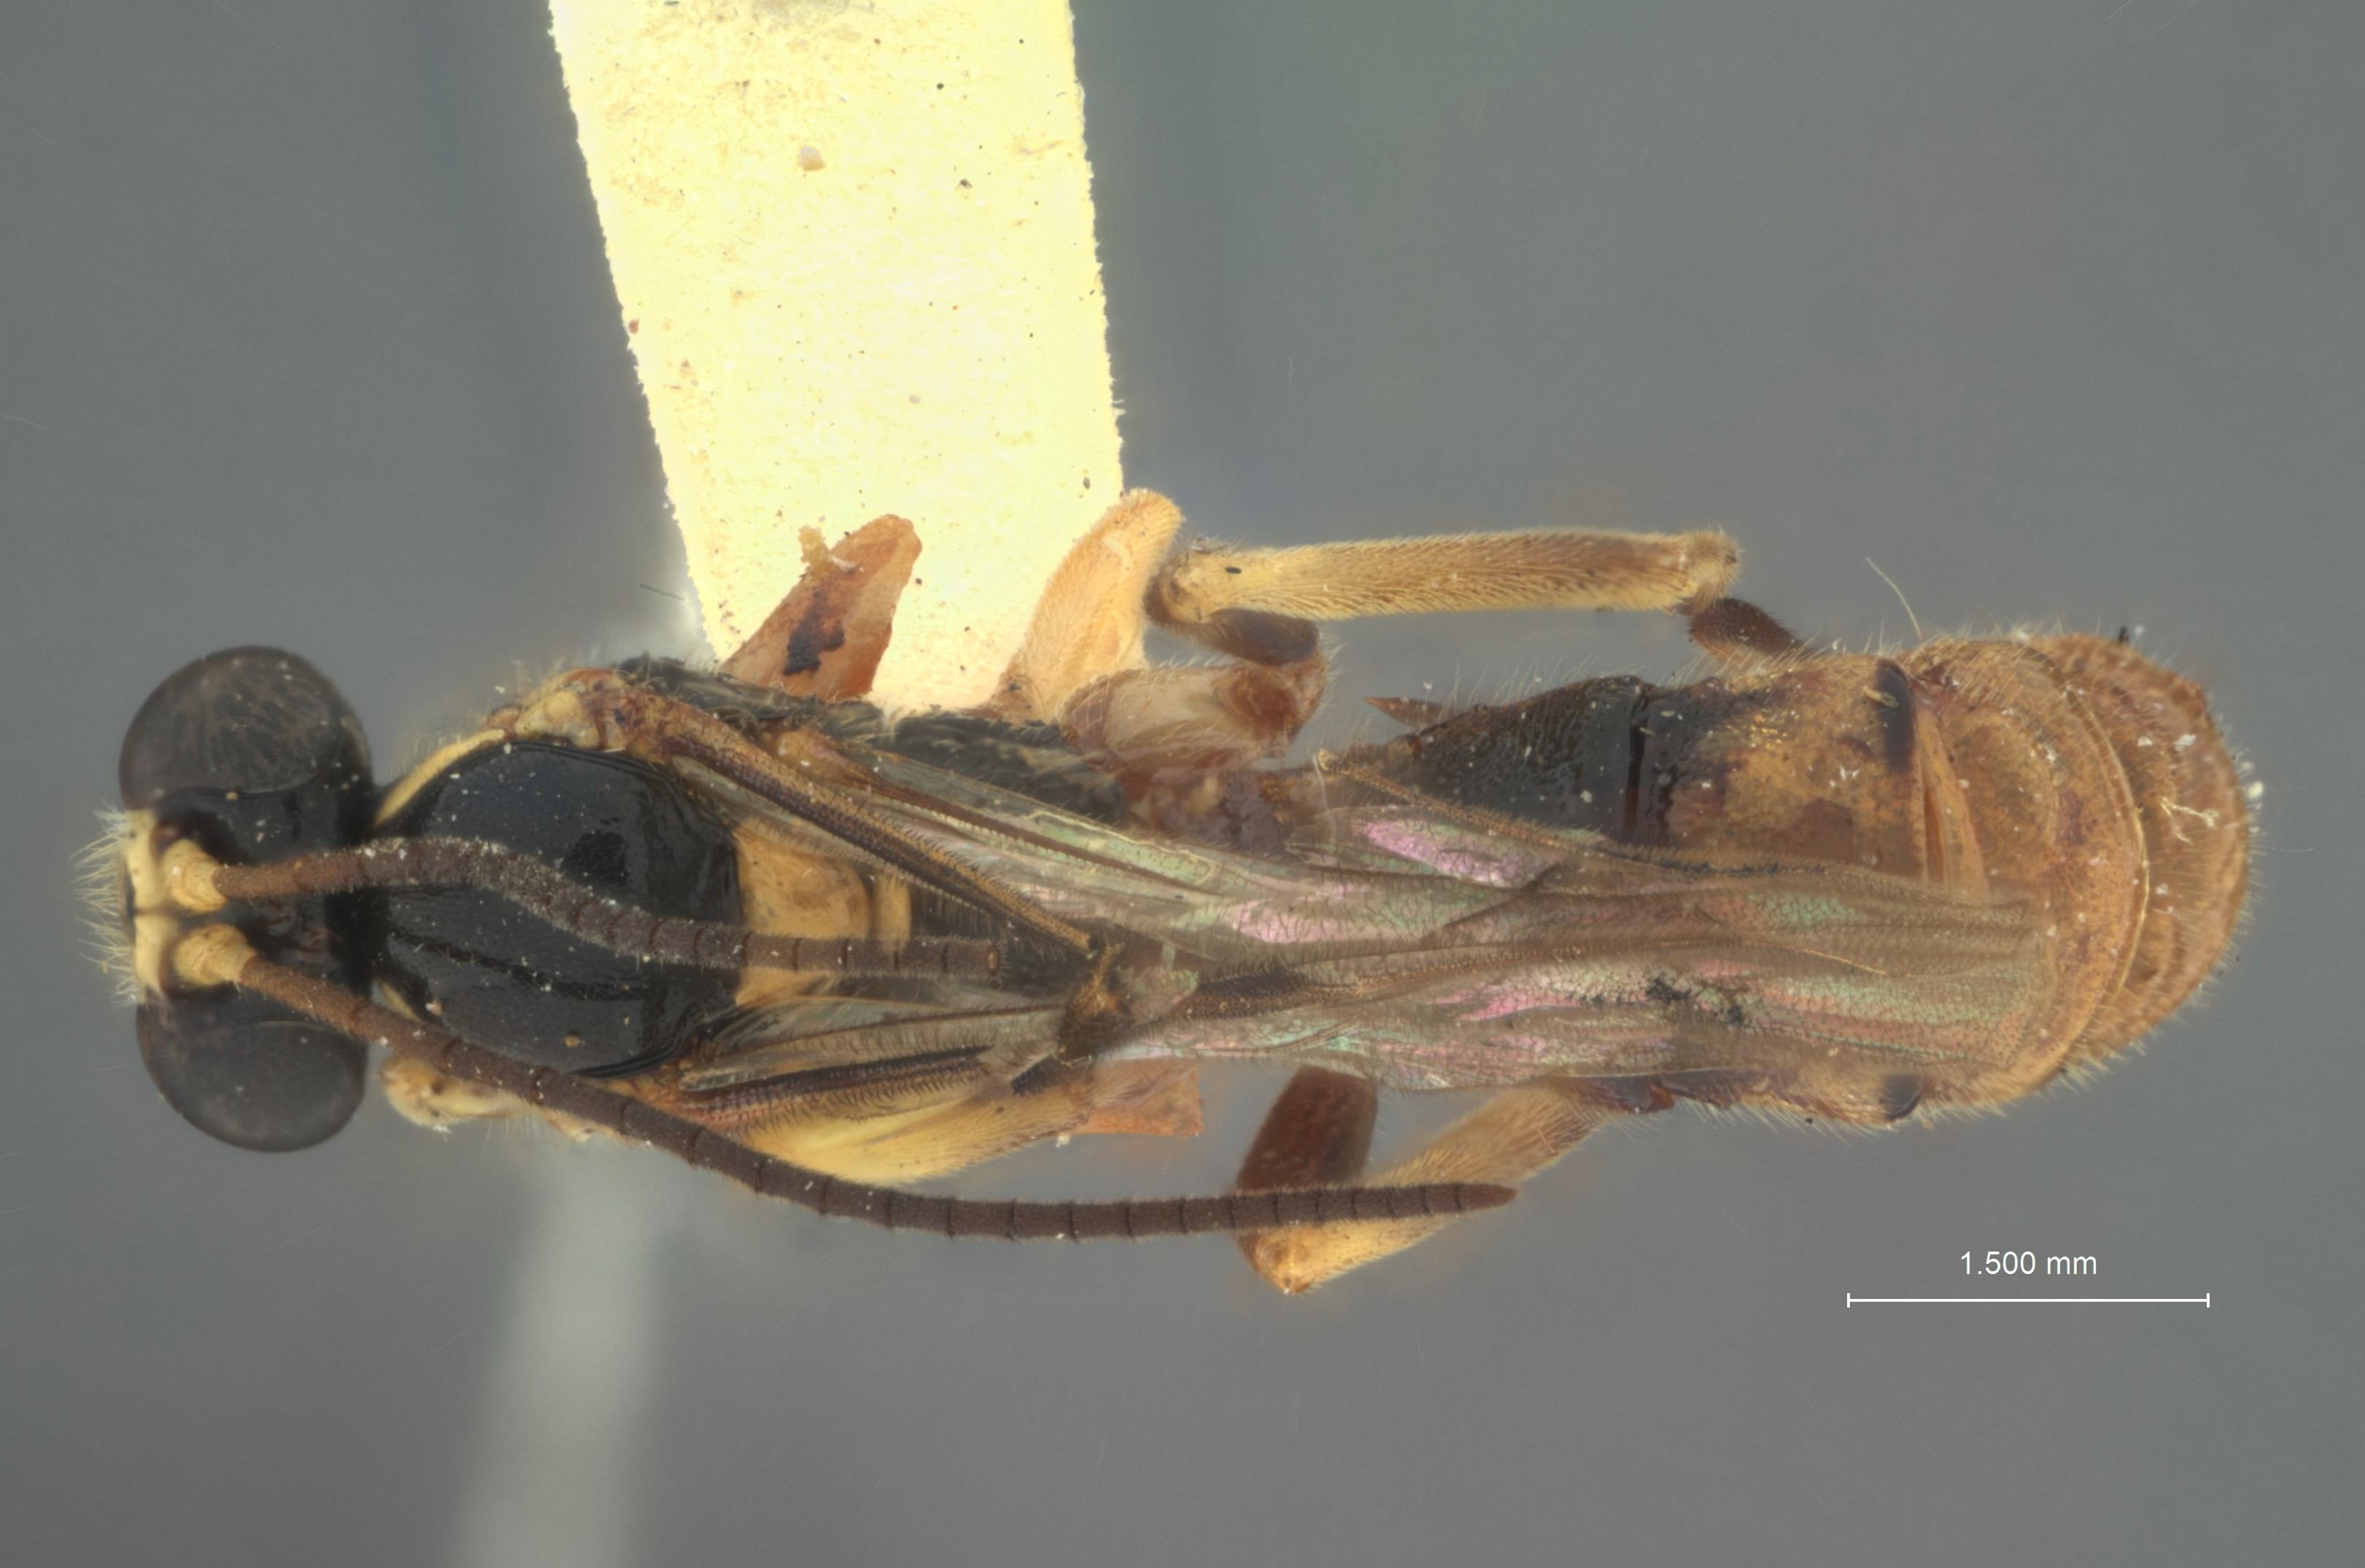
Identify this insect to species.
Acropimpla facinotata
